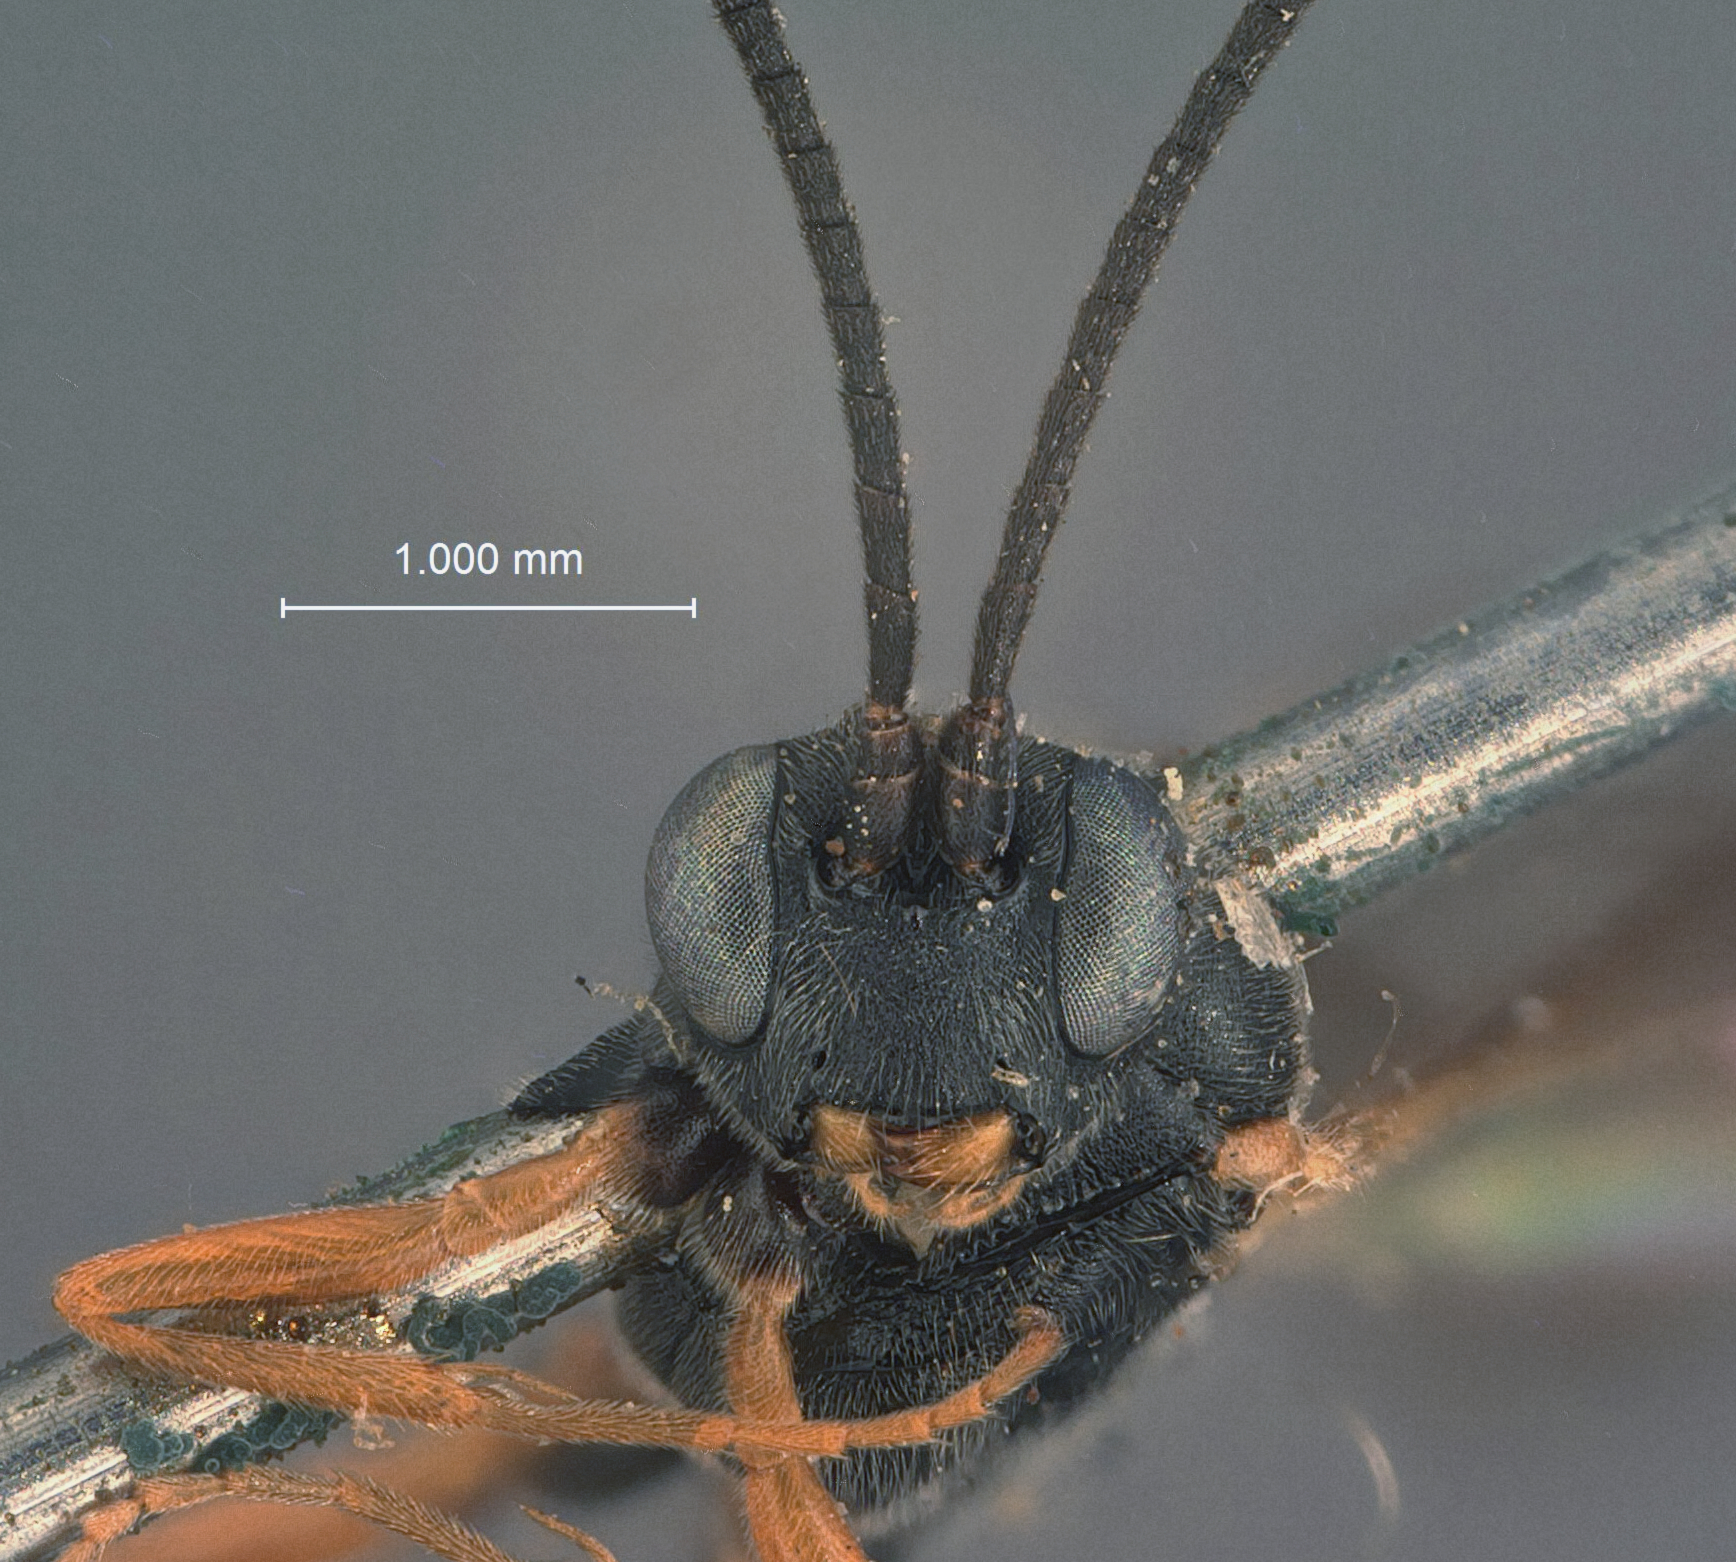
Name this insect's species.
Ischnoscopus yakutatensis
